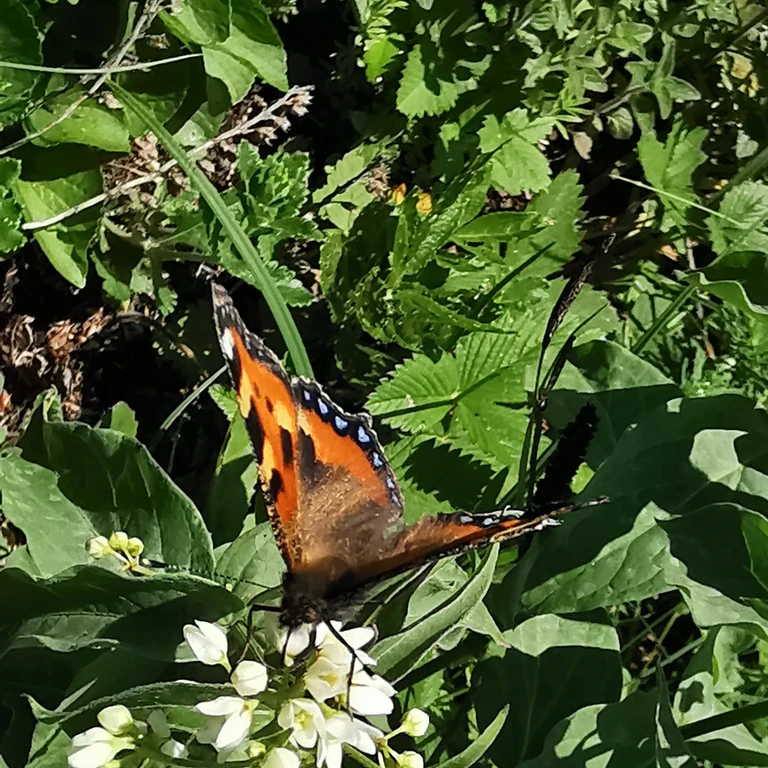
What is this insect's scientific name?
Aglais urticae
